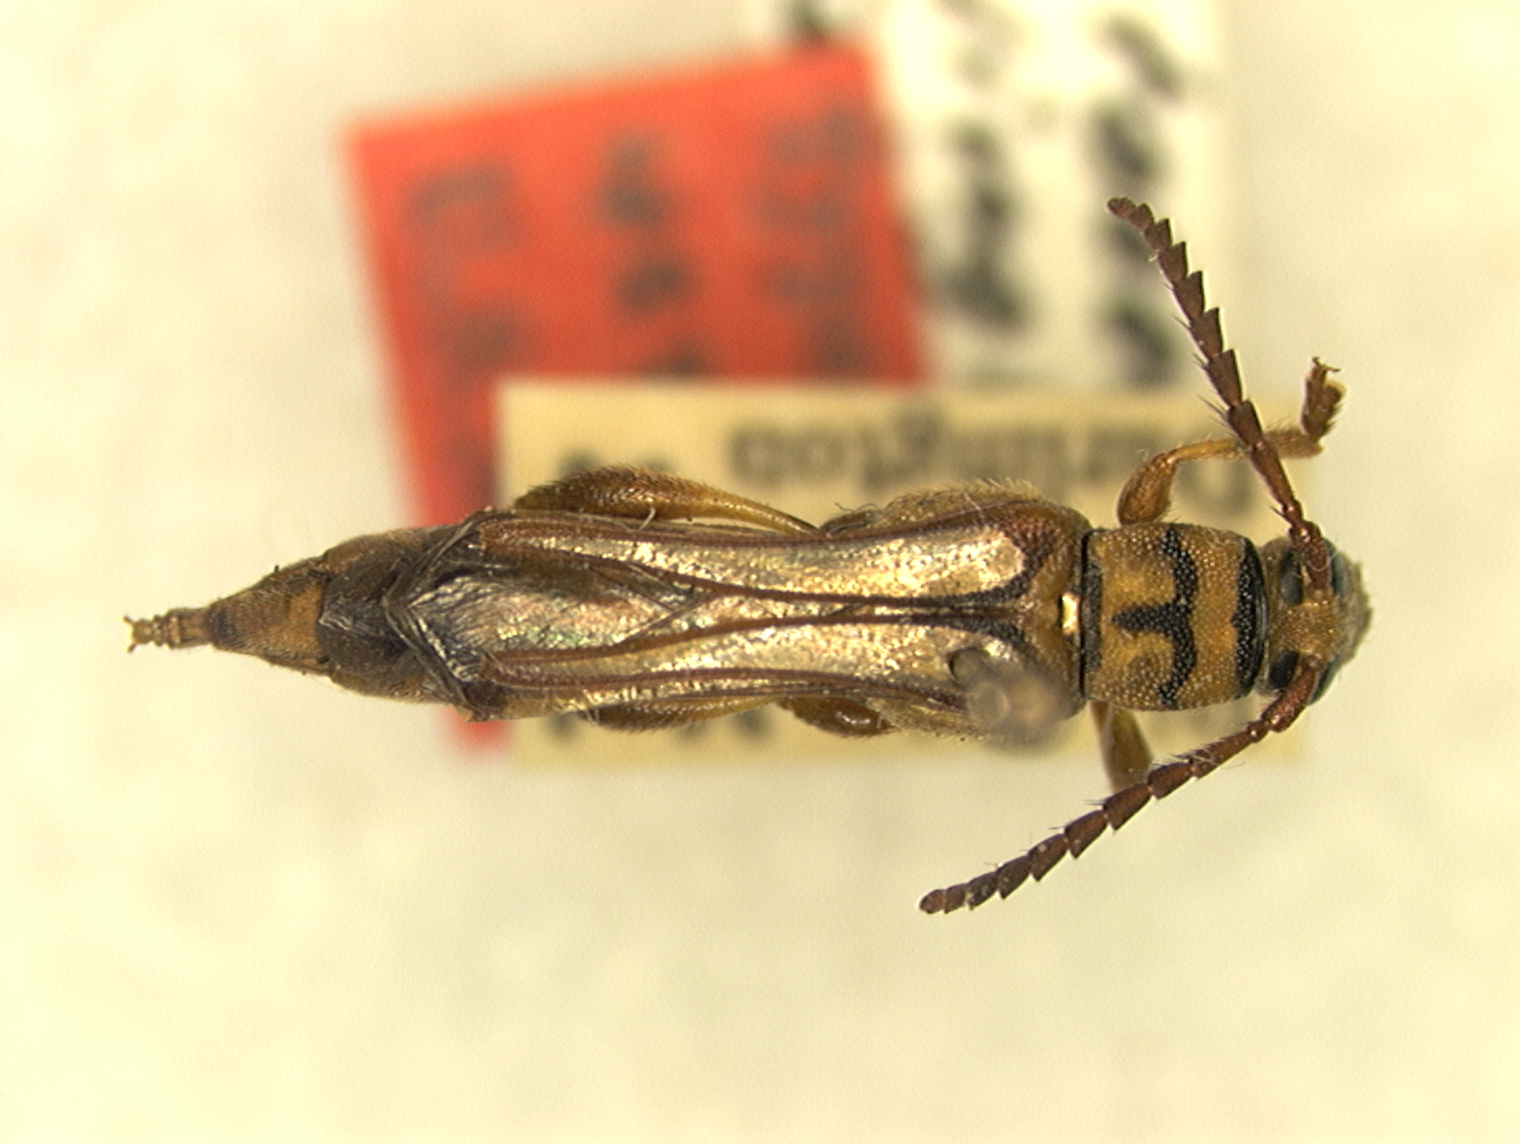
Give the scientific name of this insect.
Odontocera darlingtoni
